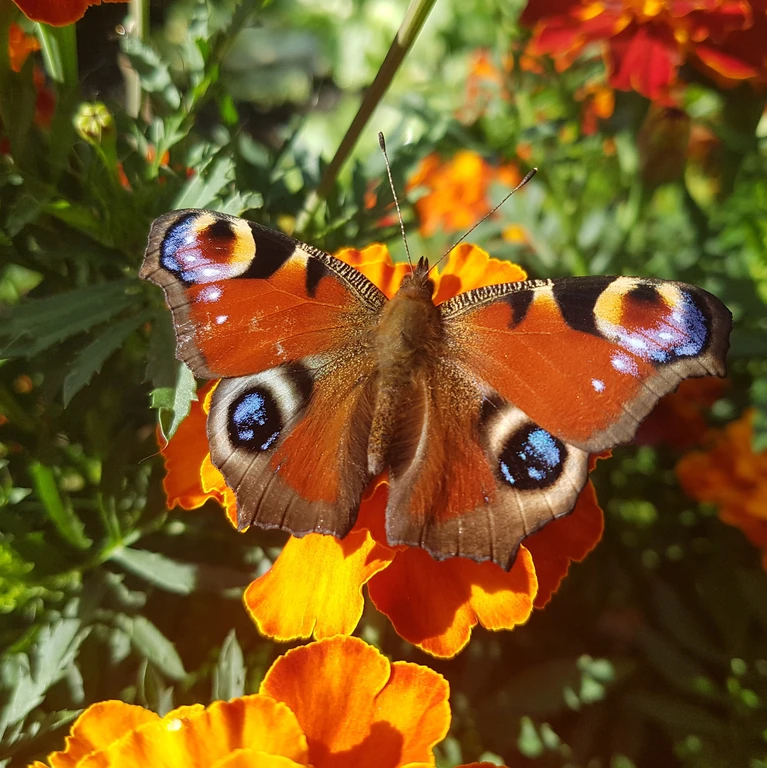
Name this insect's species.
Aglais io
